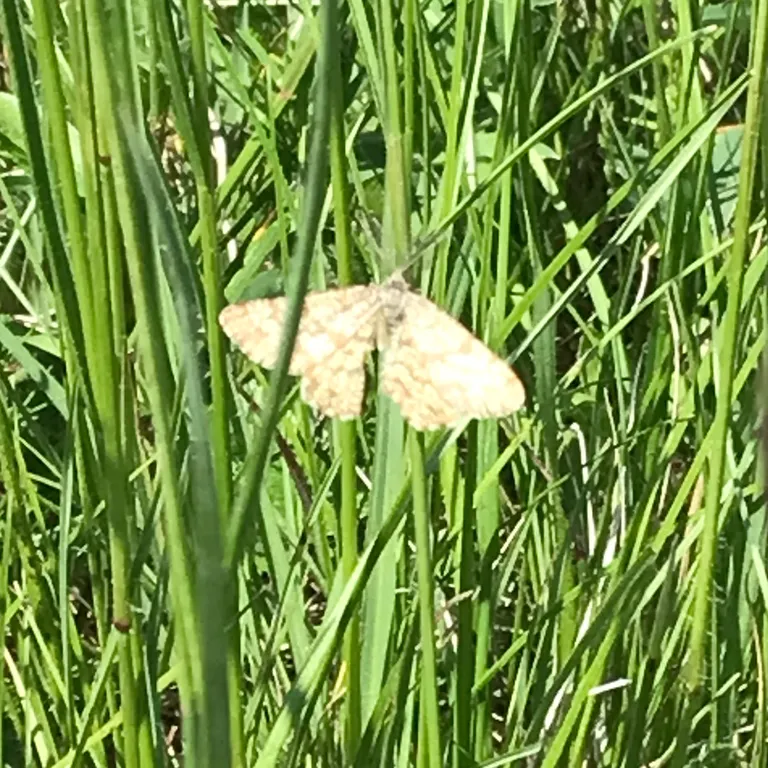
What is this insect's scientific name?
Ematurga atomaria
